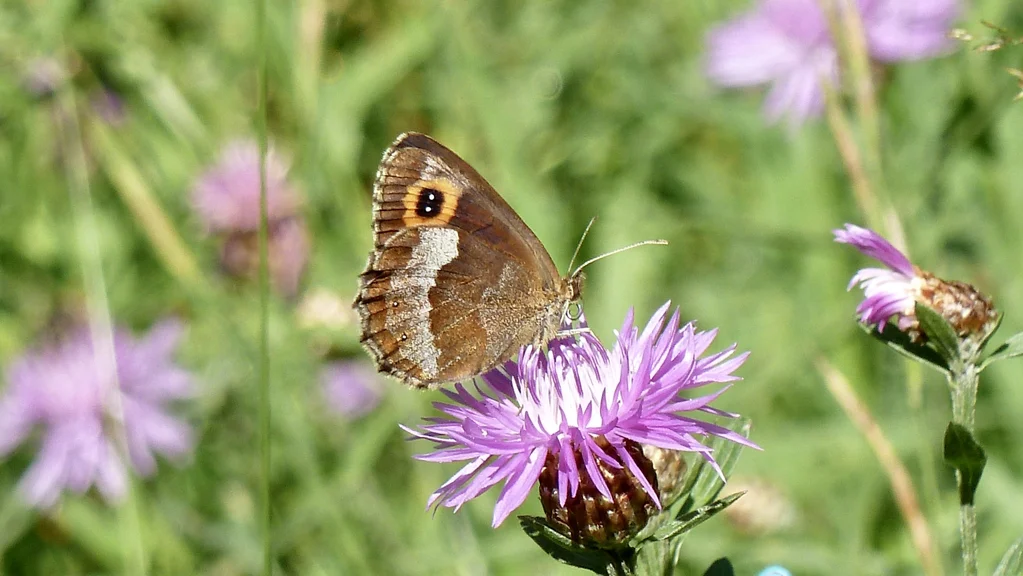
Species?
Erebia aethiops
